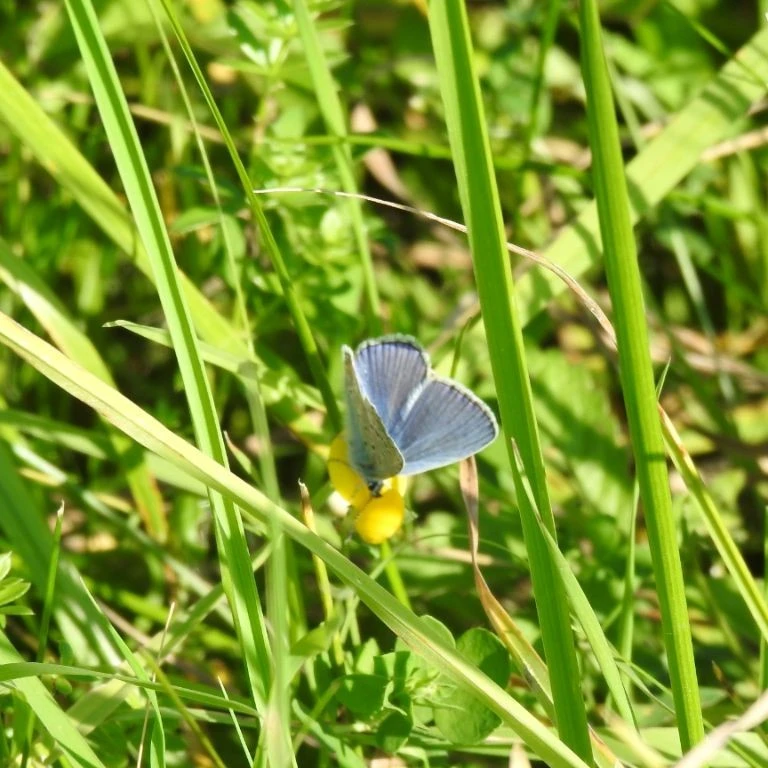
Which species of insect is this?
Polyommatus icarus
